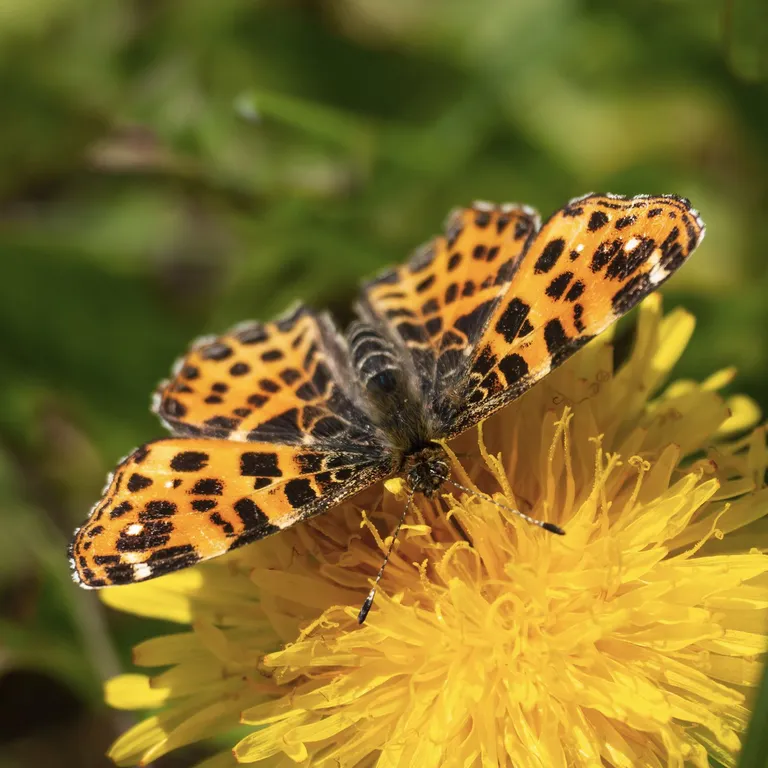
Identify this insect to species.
Araschnia levana
